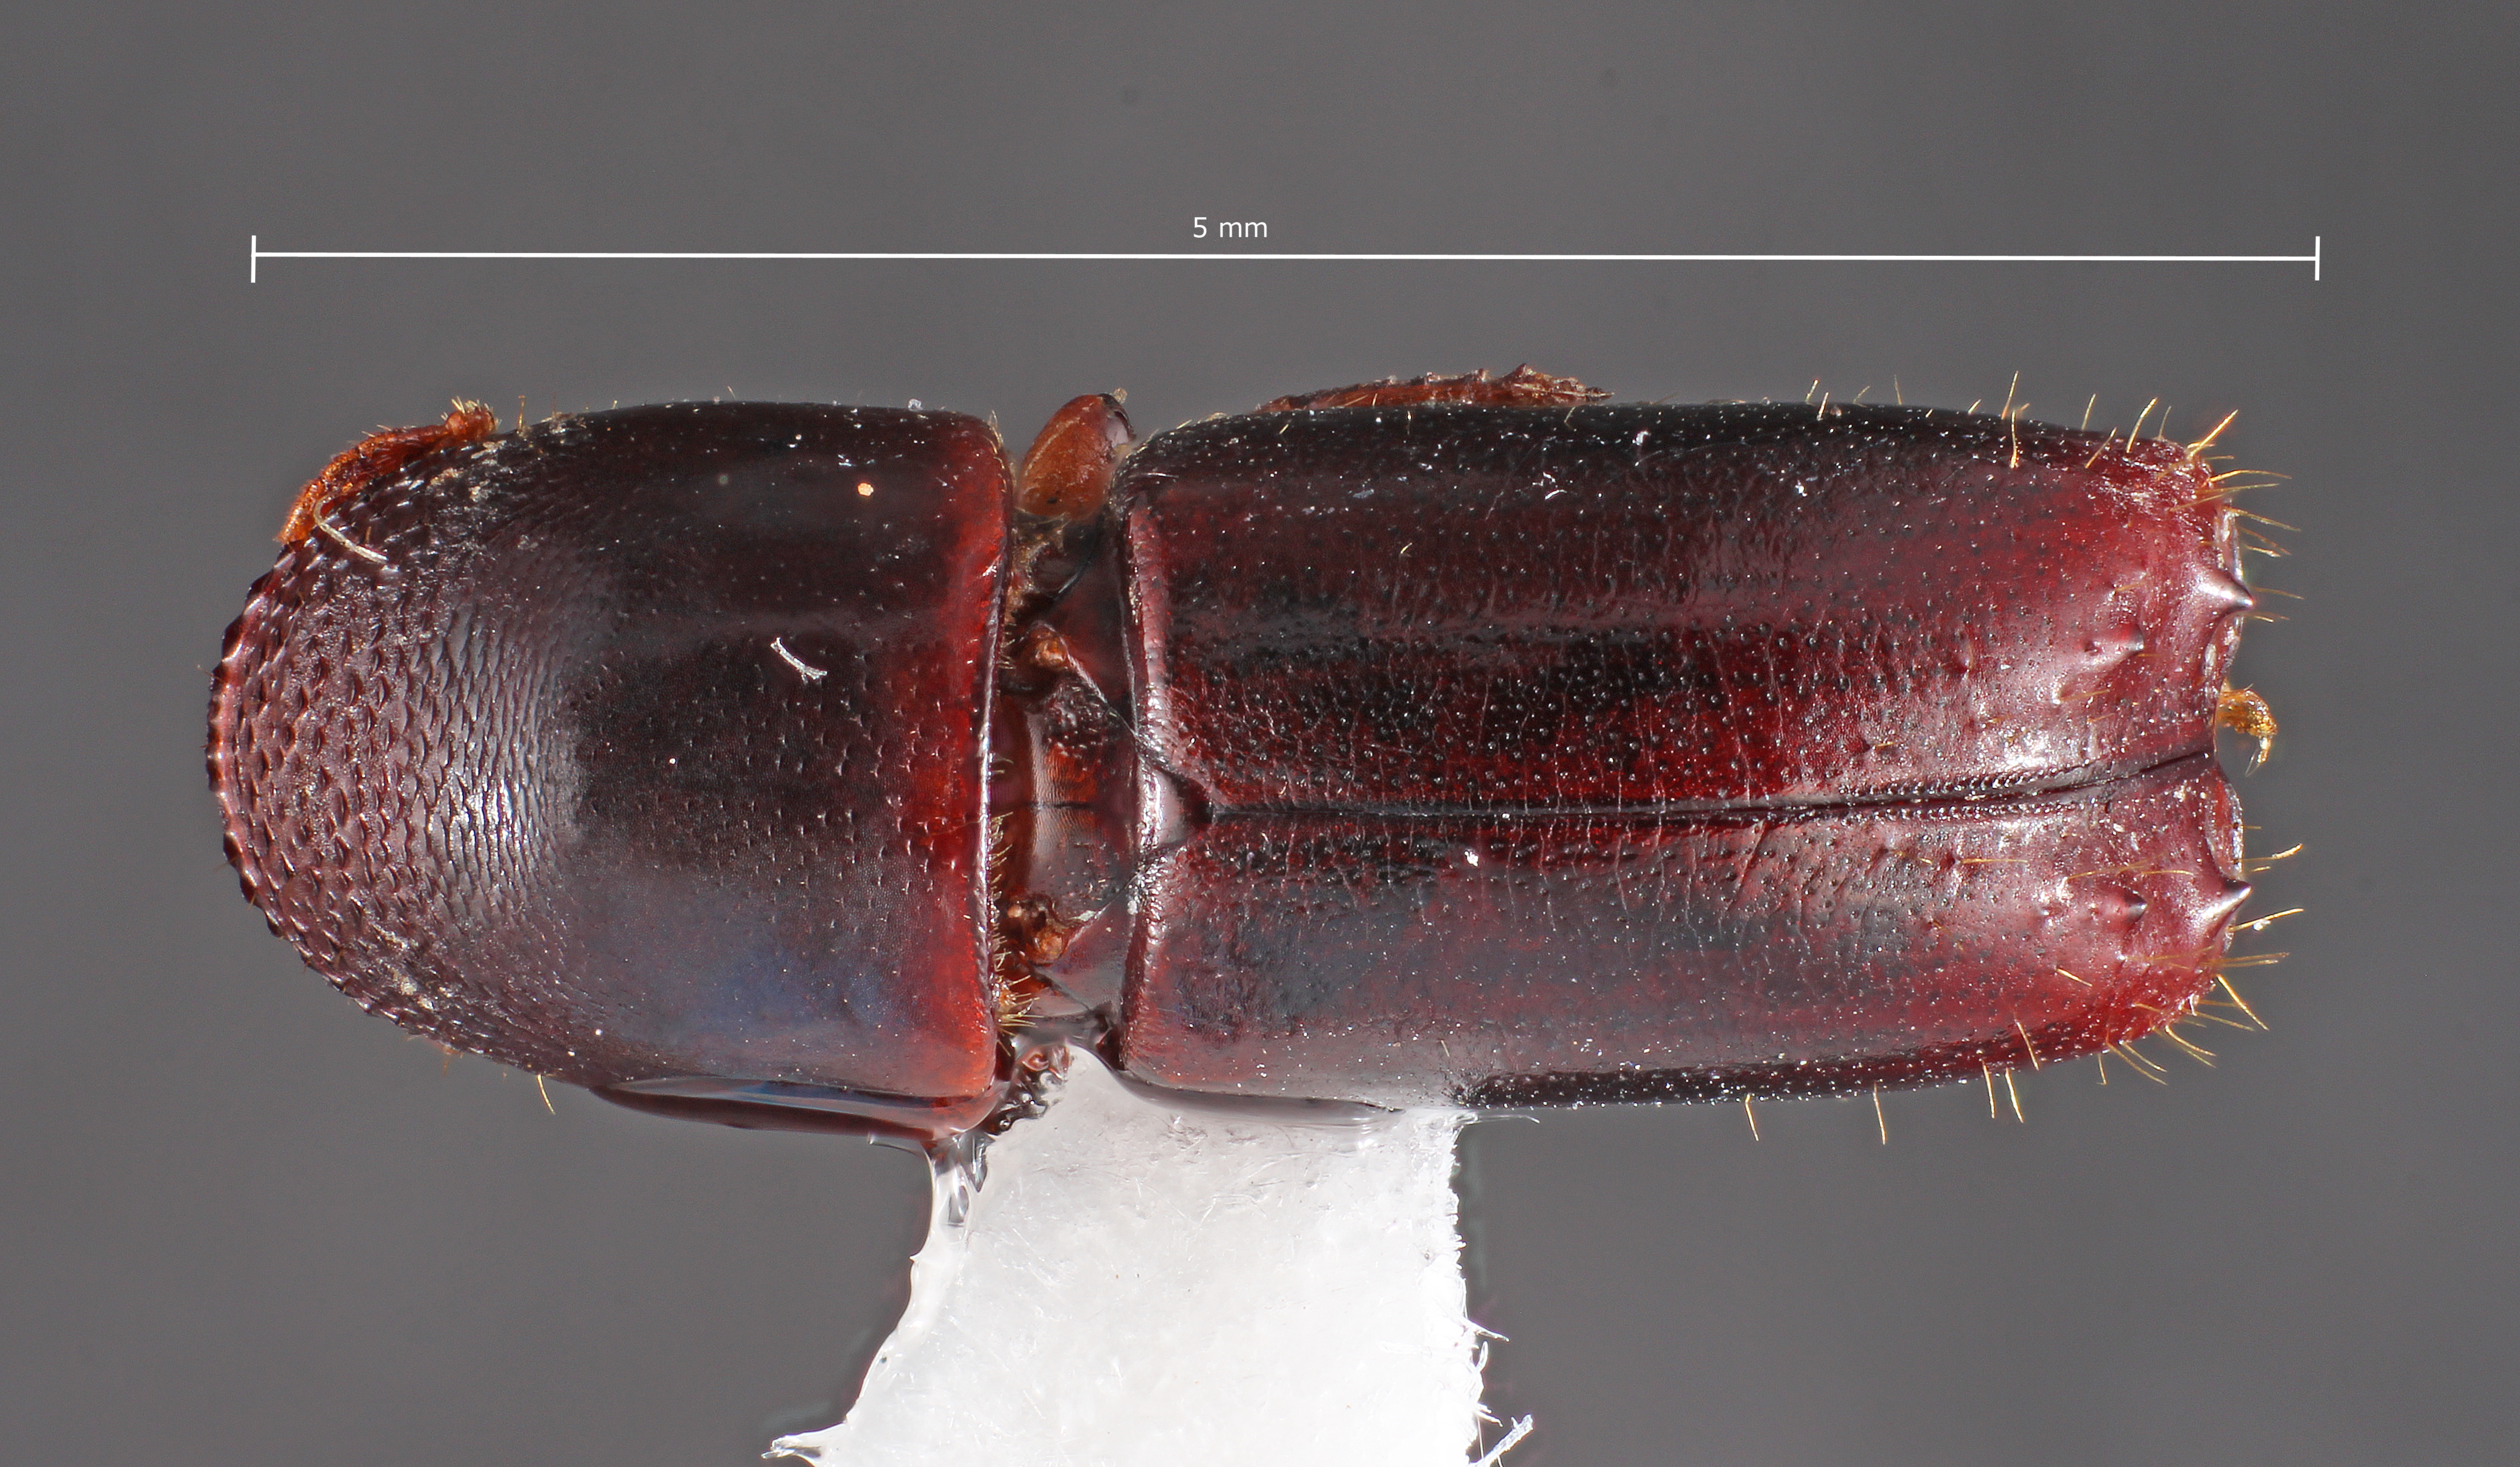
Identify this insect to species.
Anchonocerus quadridentatus
